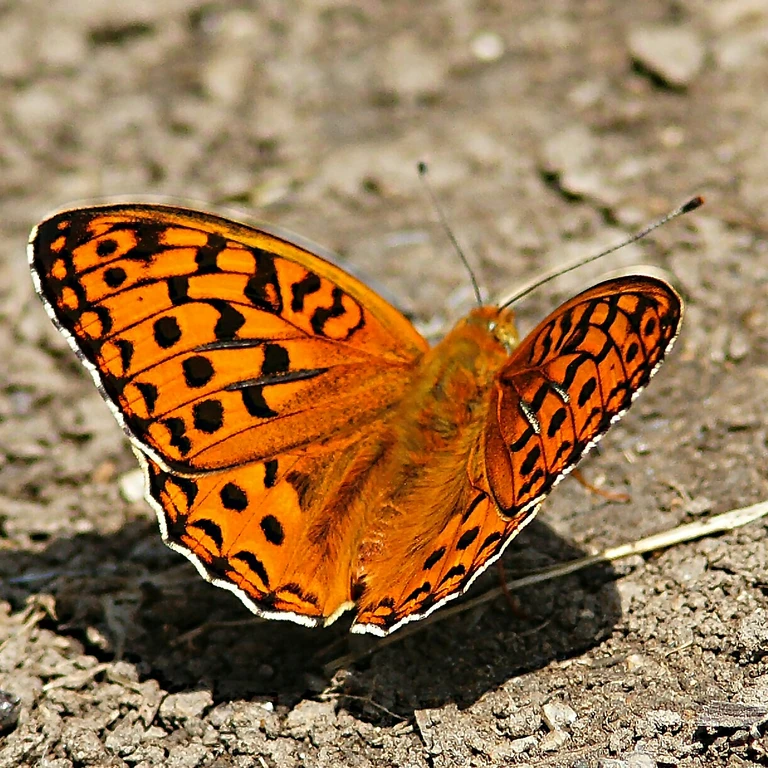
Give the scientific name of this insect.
Fabriciana adippe
